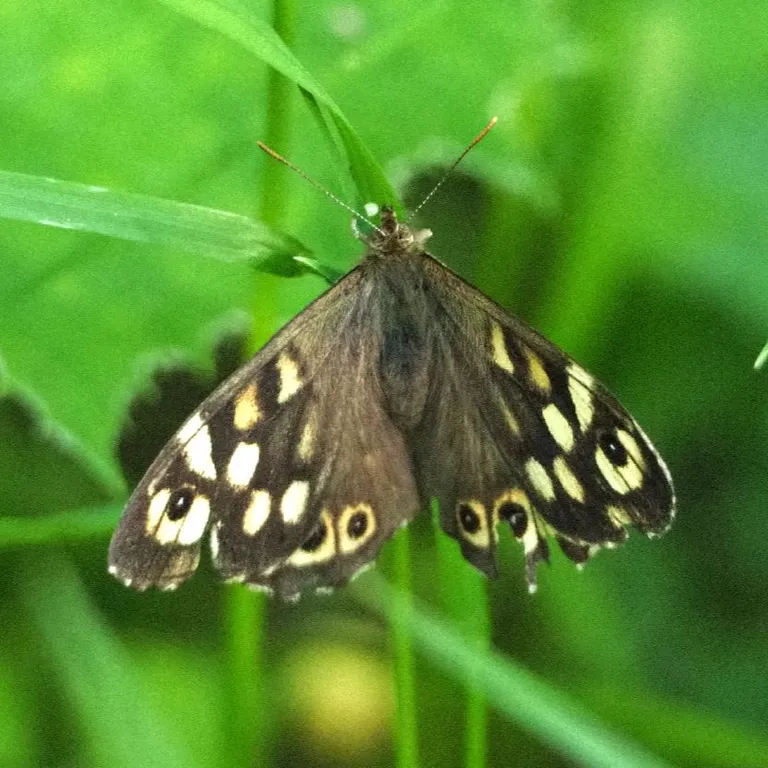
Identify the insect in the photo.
Pararge aegeria
